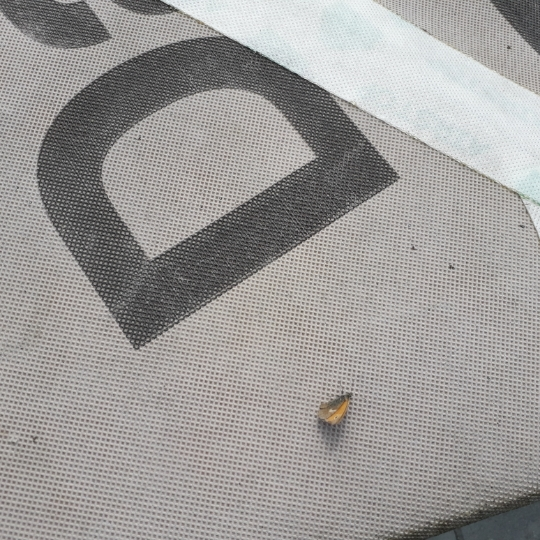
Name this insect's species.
Coenonympha pamphilus
